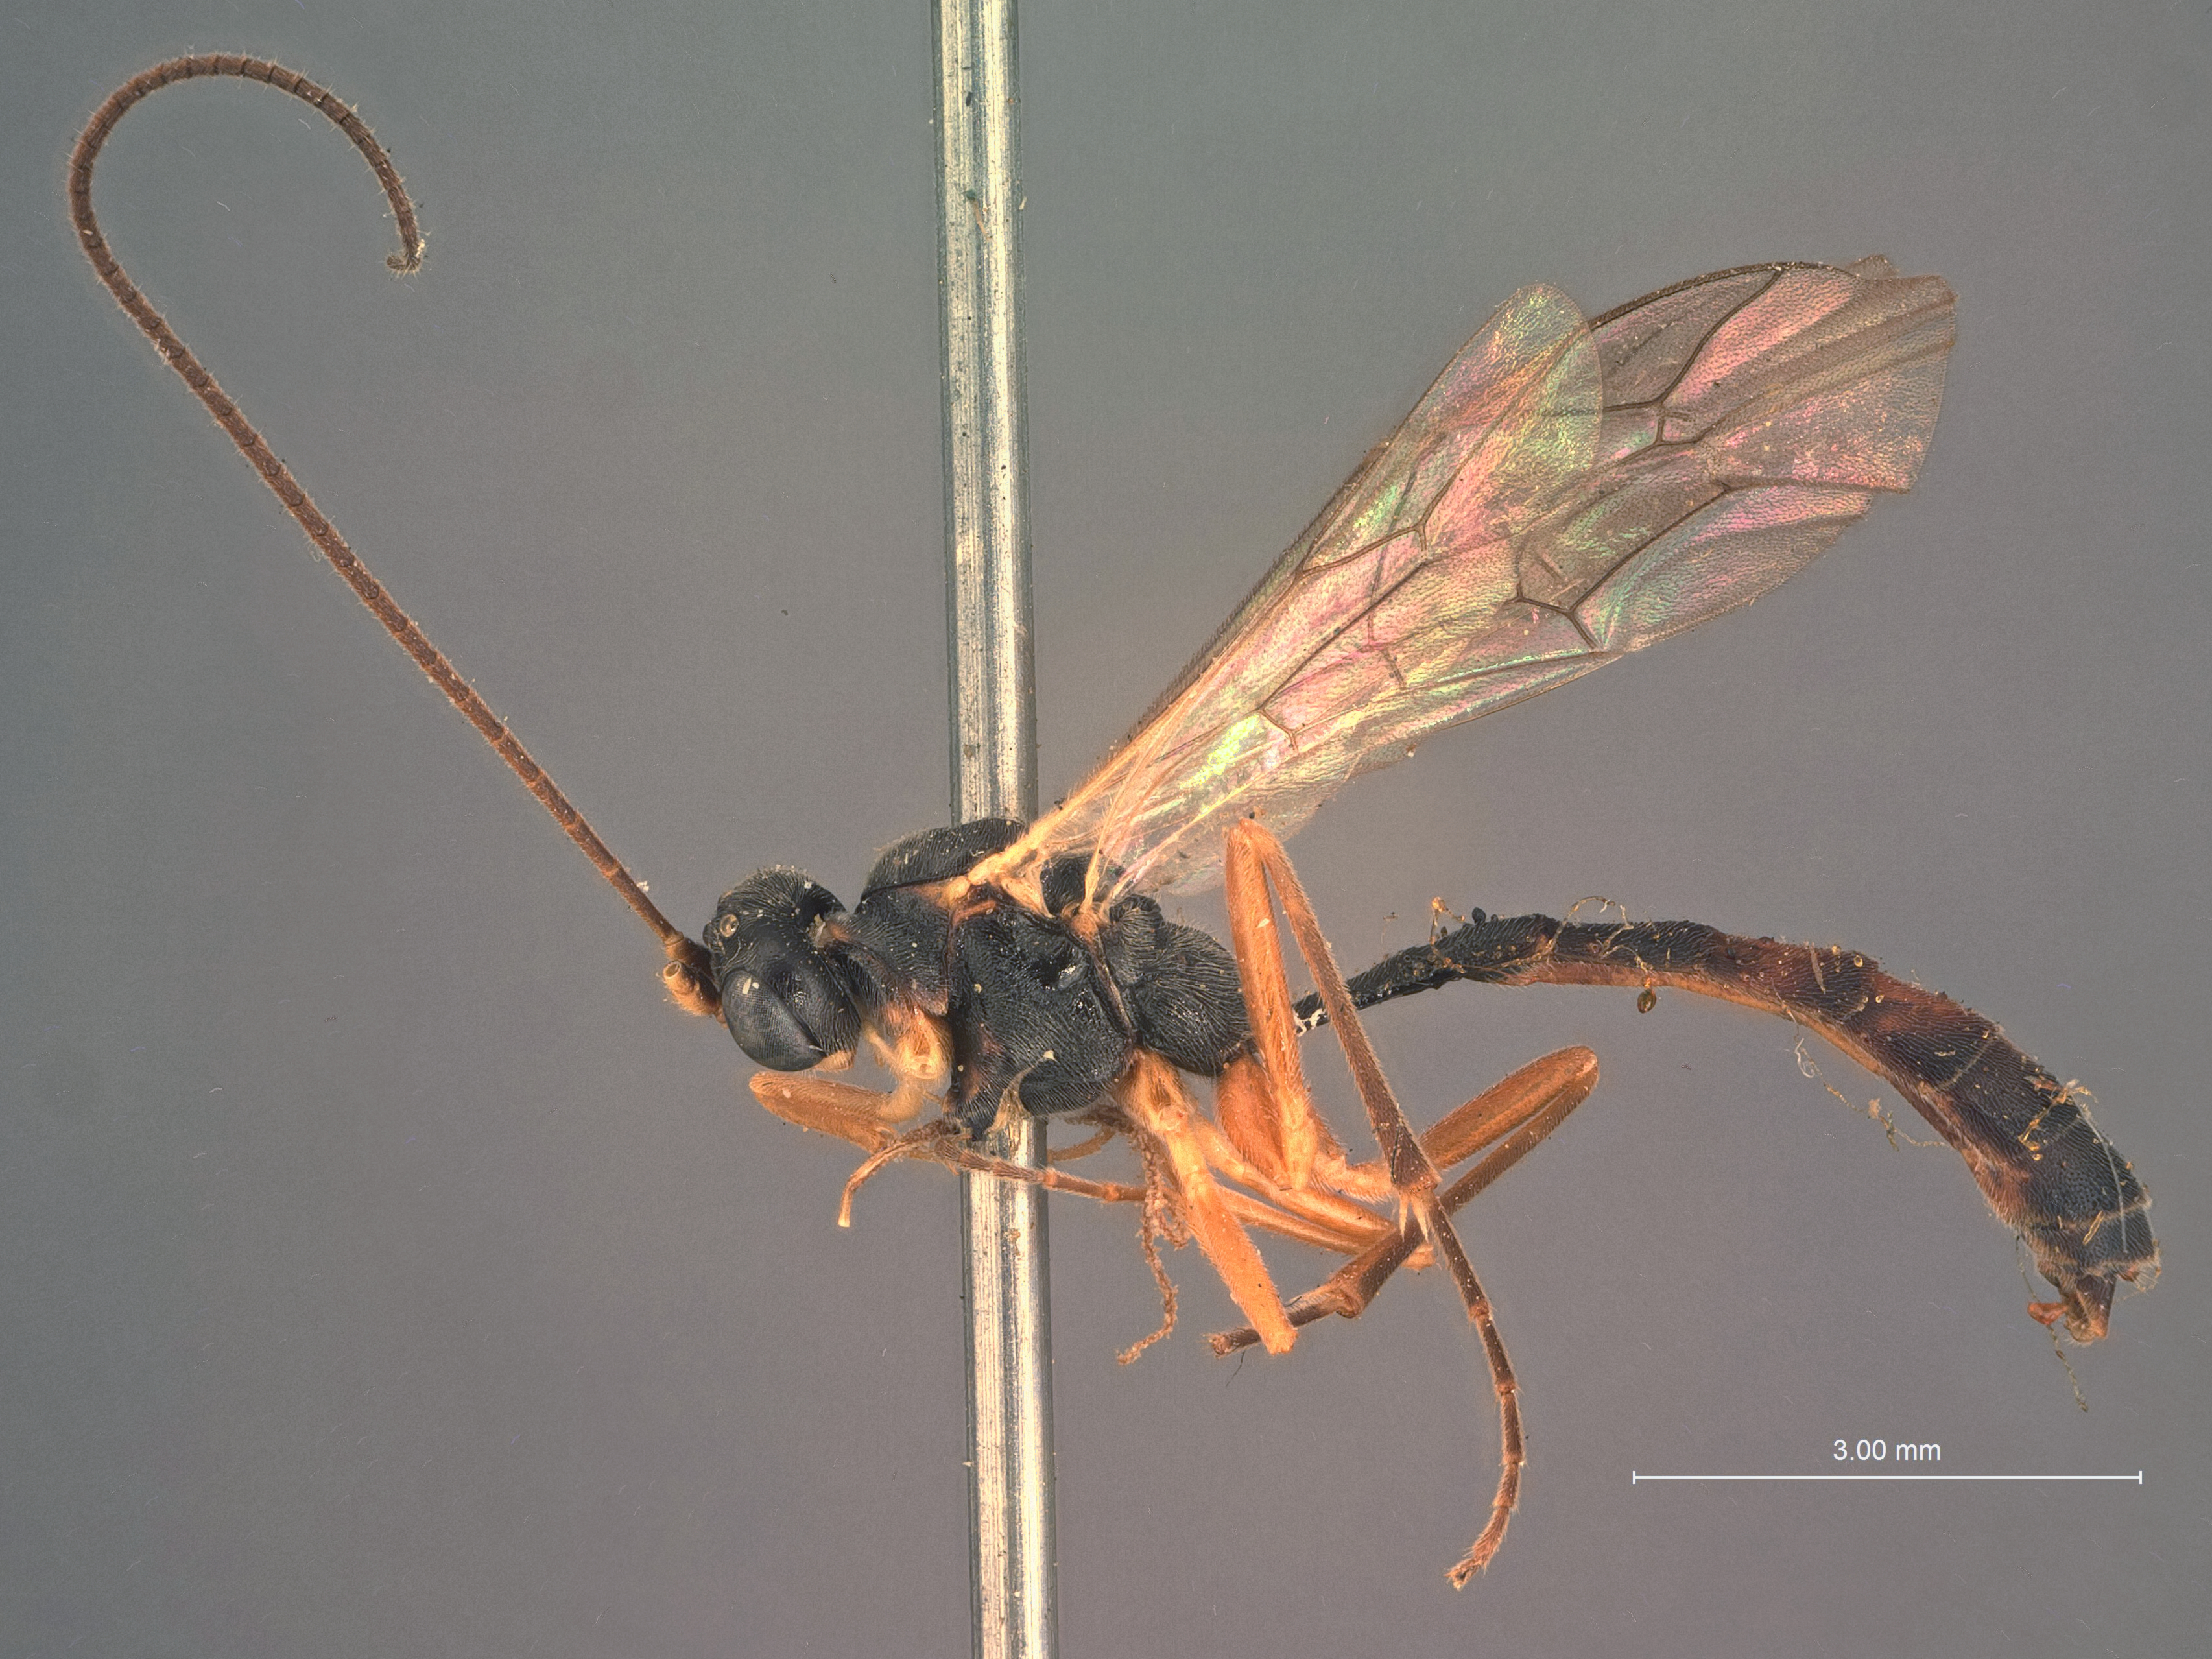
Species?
Hypocryptus tibialis
